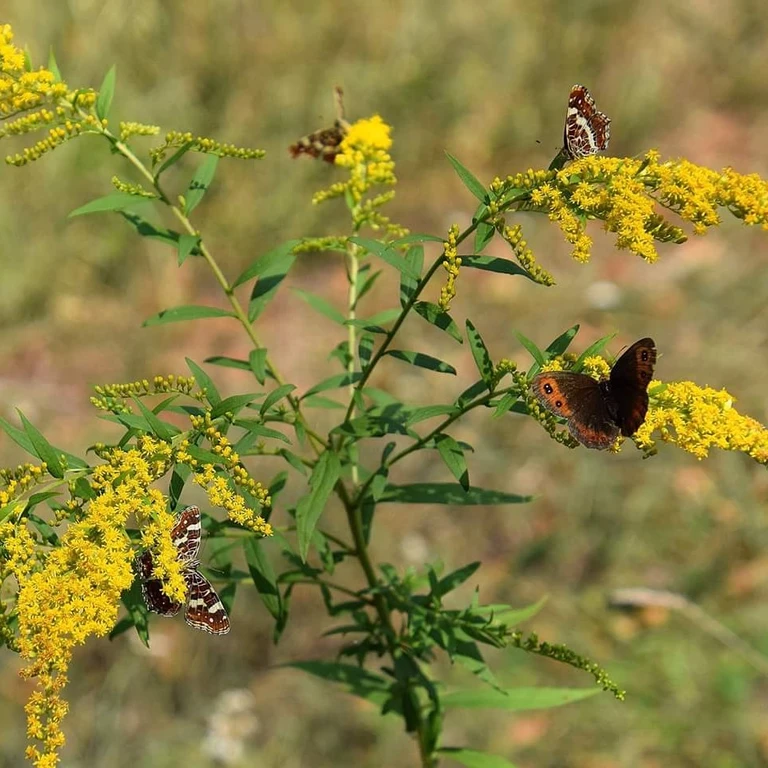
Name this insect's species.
Araschnia levana
